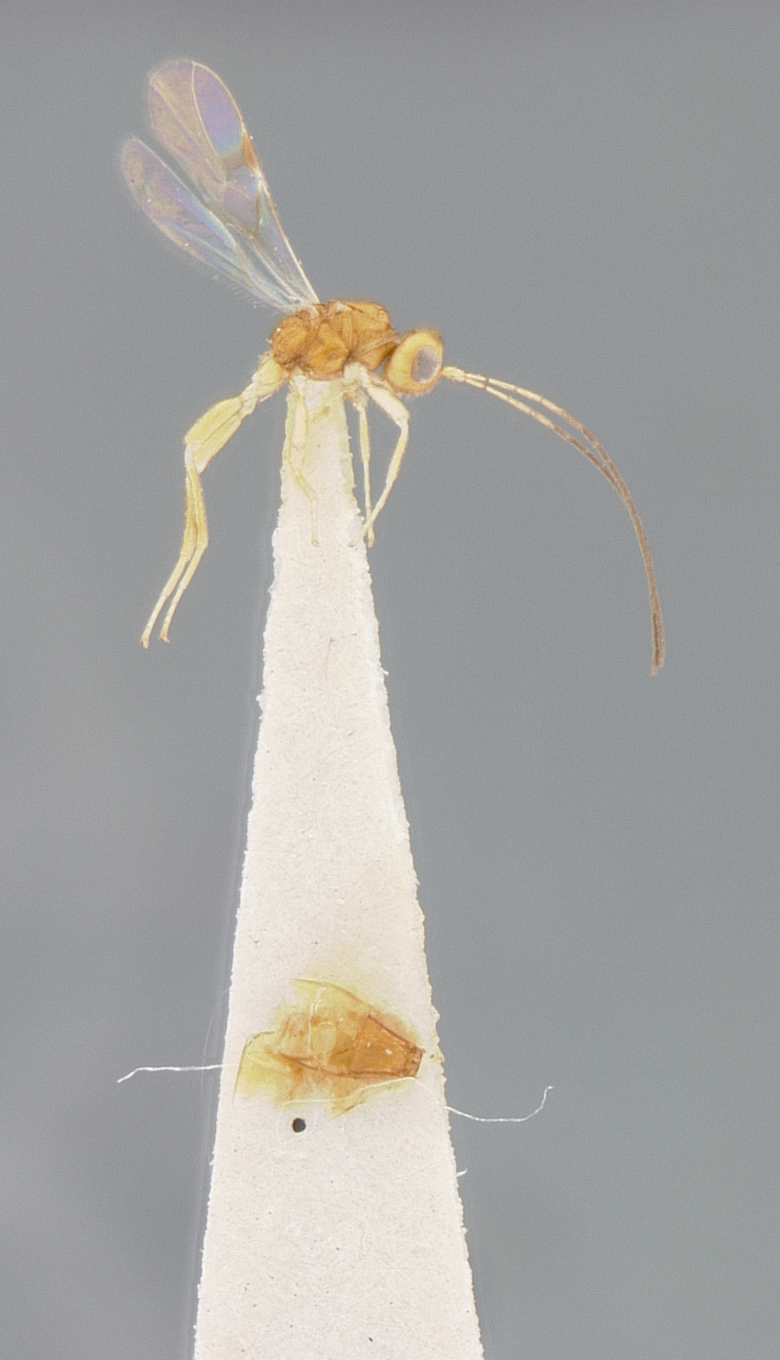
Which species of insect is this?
Ecphylus flavus
